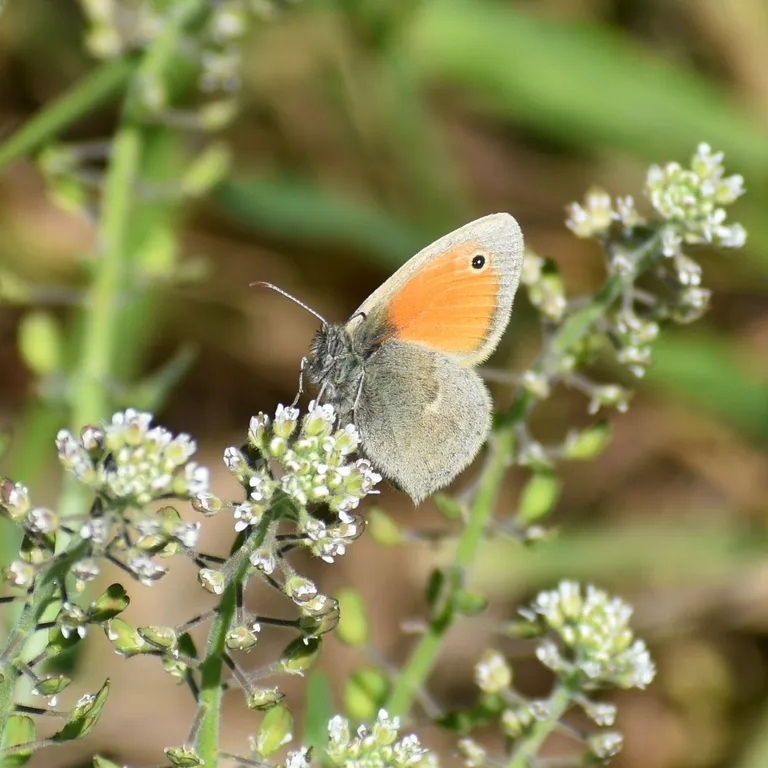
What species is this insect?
Coenonympha pamphilus
